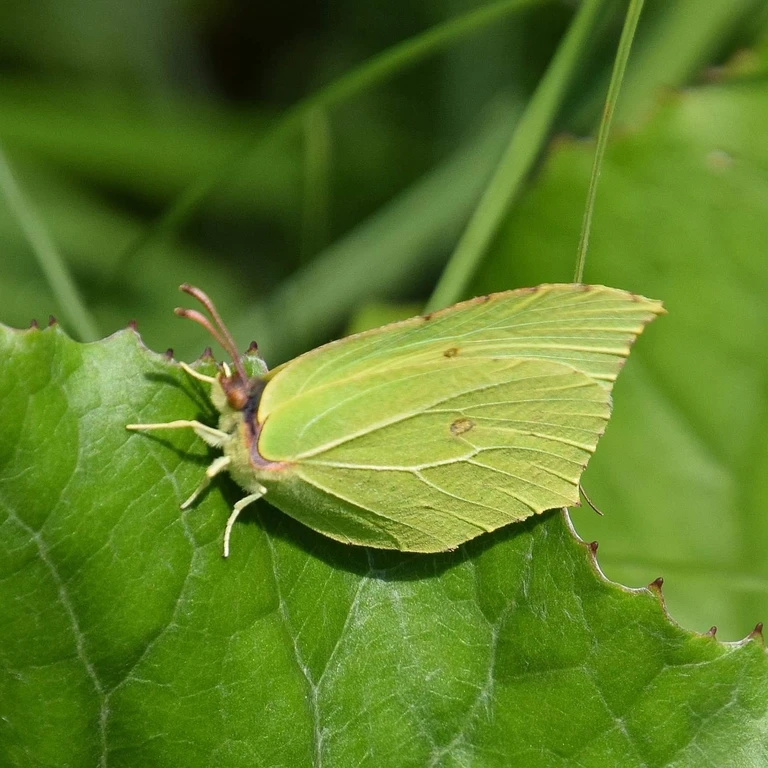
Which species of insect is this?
Gonepteryx rhamni
